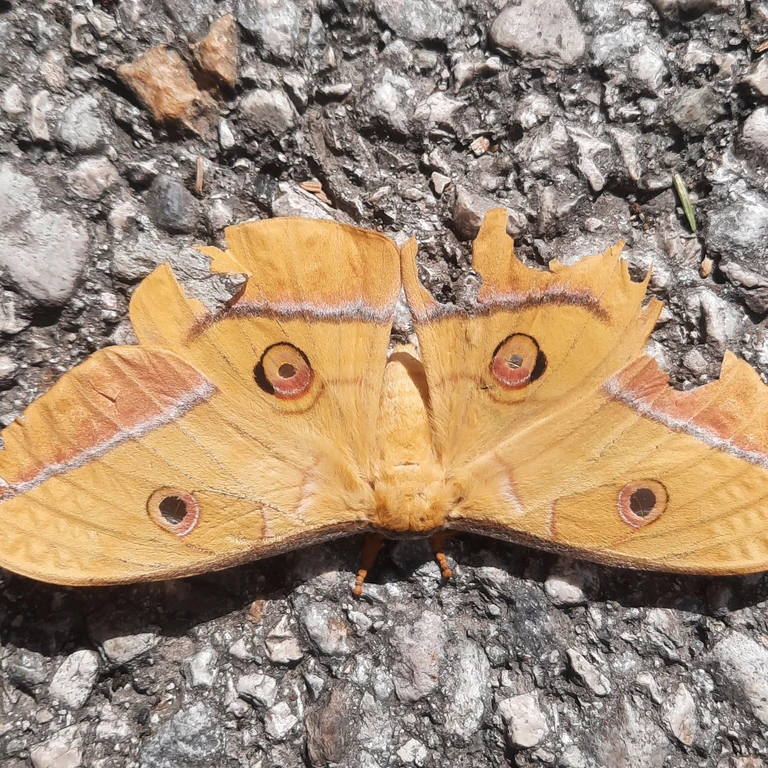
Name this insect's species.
Antheraea yamamai
